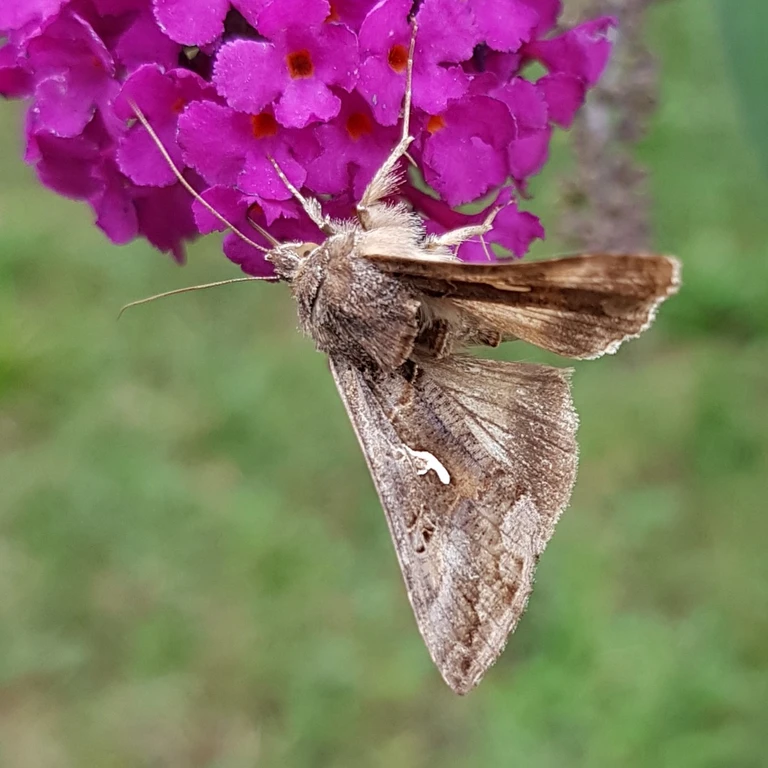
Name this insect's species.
Autographa gamma
